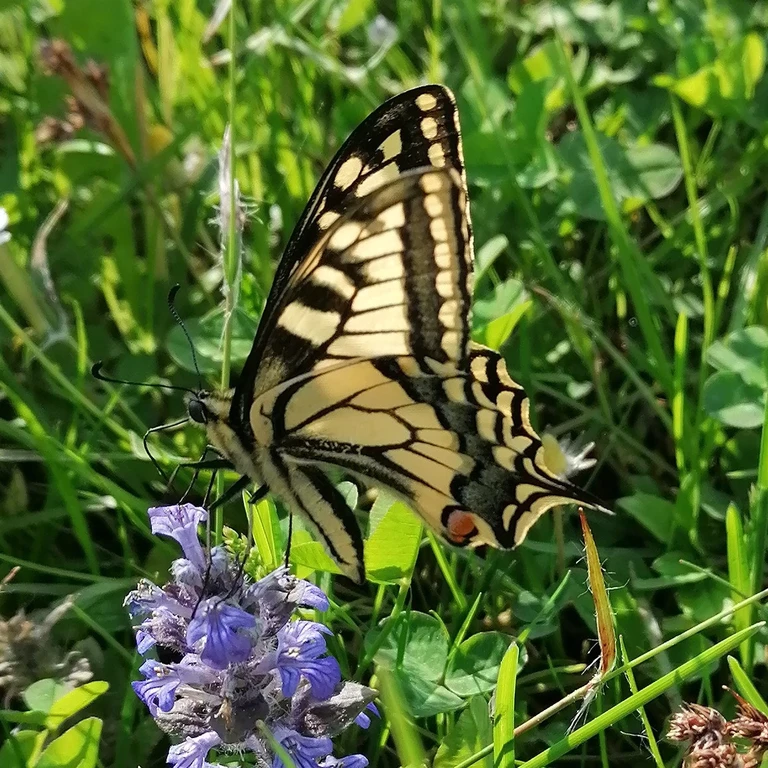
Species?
Papilio machaon
